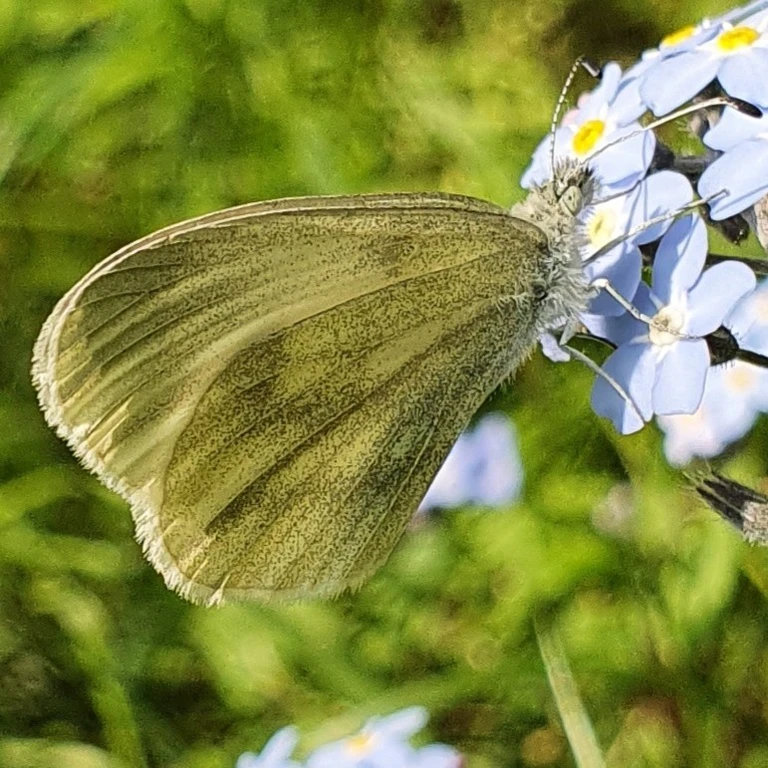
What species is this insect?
Leptidea sinapis/juvernica
